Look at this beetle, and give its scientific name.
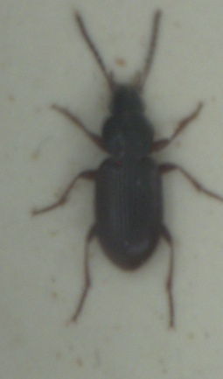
Pterostichus strenuus
